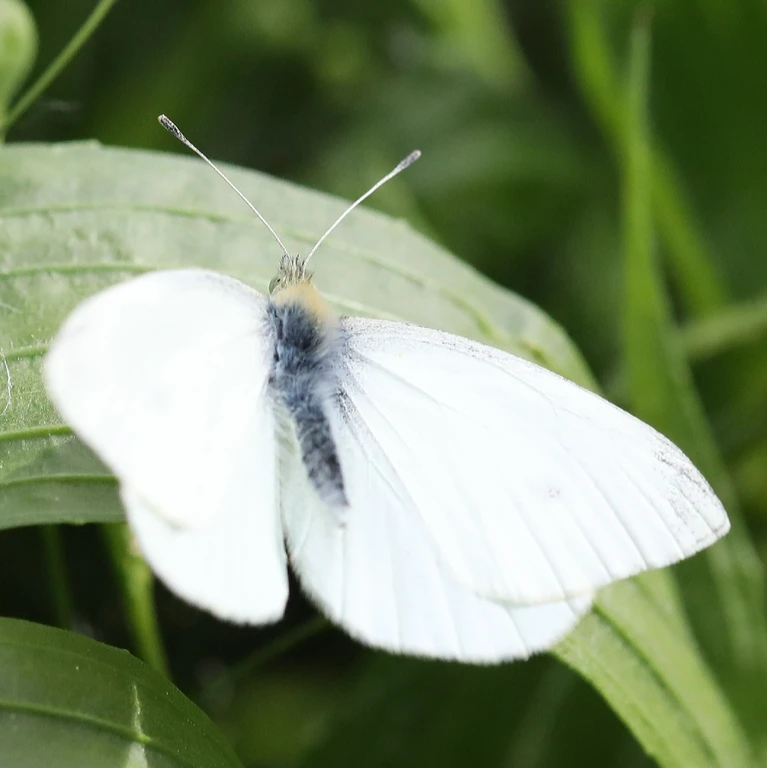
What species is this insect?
Pieris rapae
